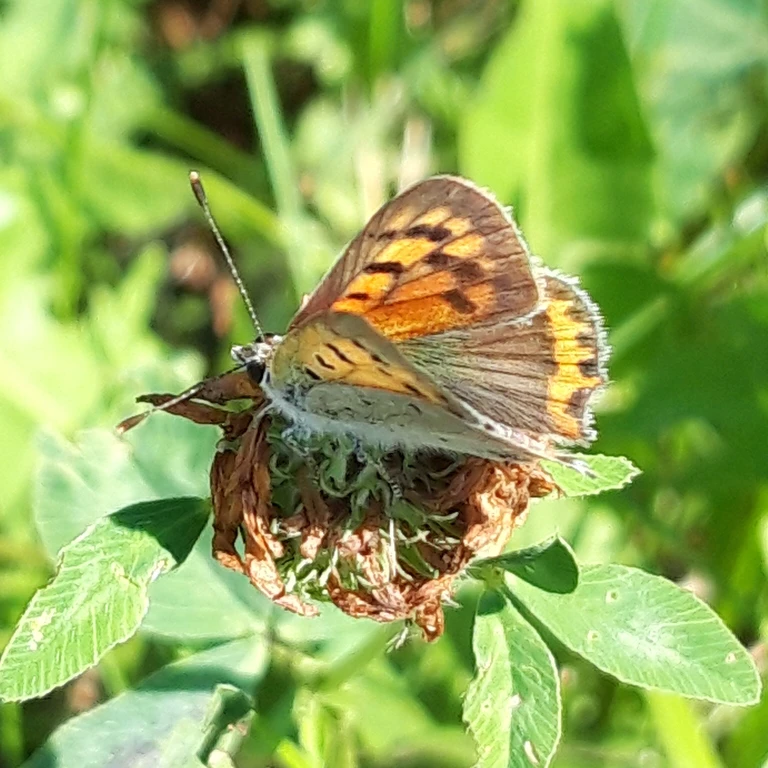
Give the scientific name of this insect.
Lycaena phlaeas
